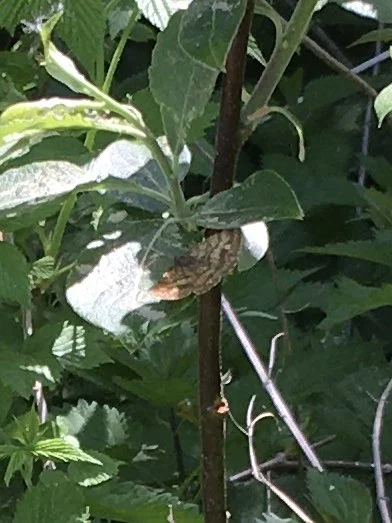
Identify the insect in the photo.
Ematurga atomaria
